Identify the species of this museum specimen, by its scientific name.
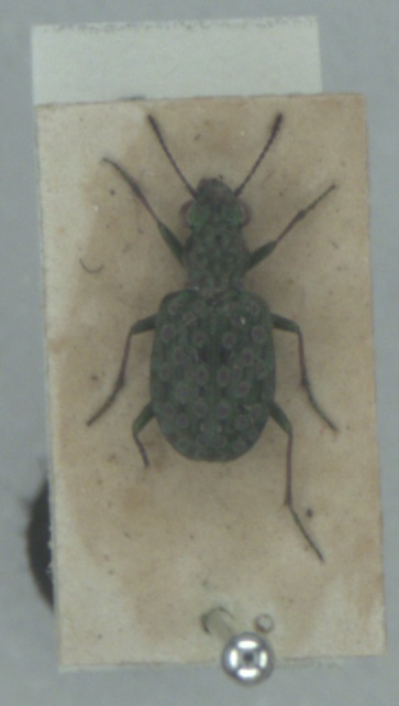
Elaphrus riparius
